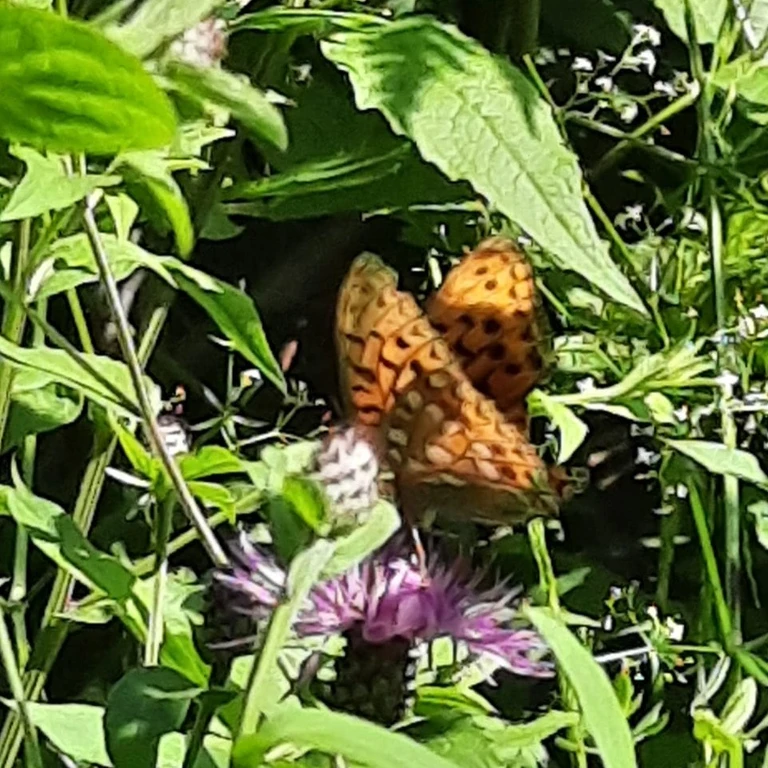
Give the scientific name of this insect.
Fabriciana adippe
